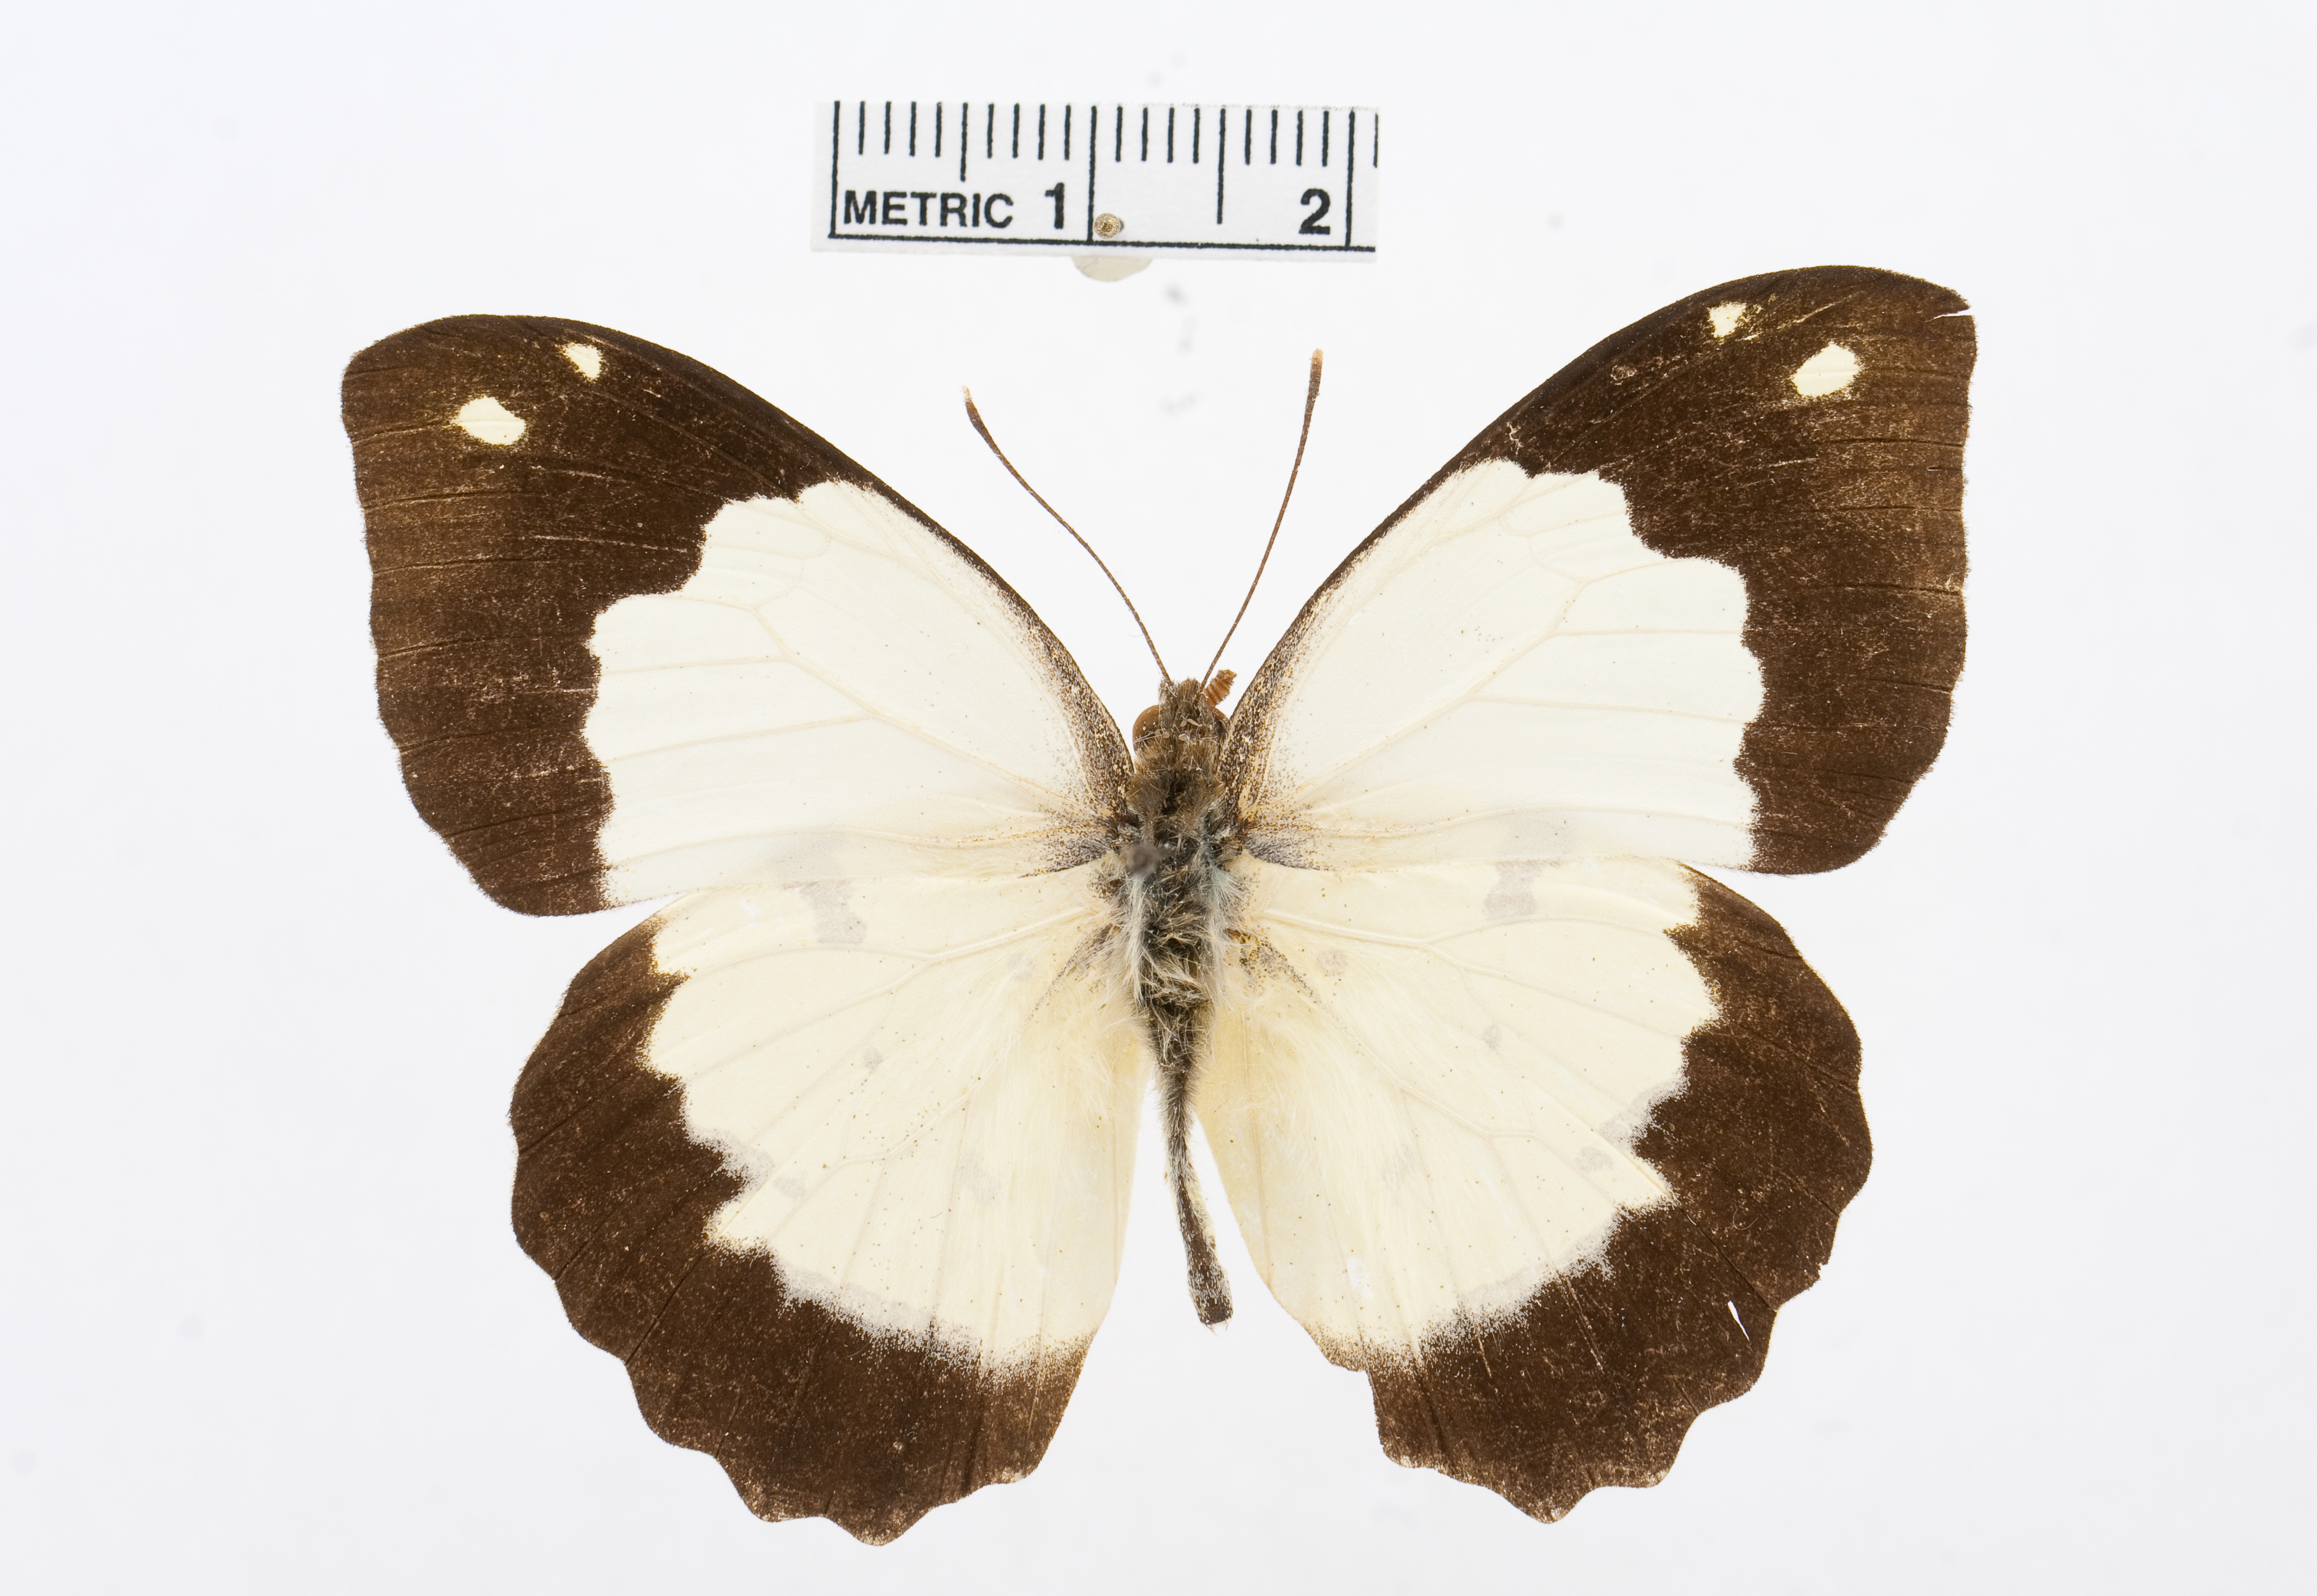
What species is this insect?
Eronia cleodora
